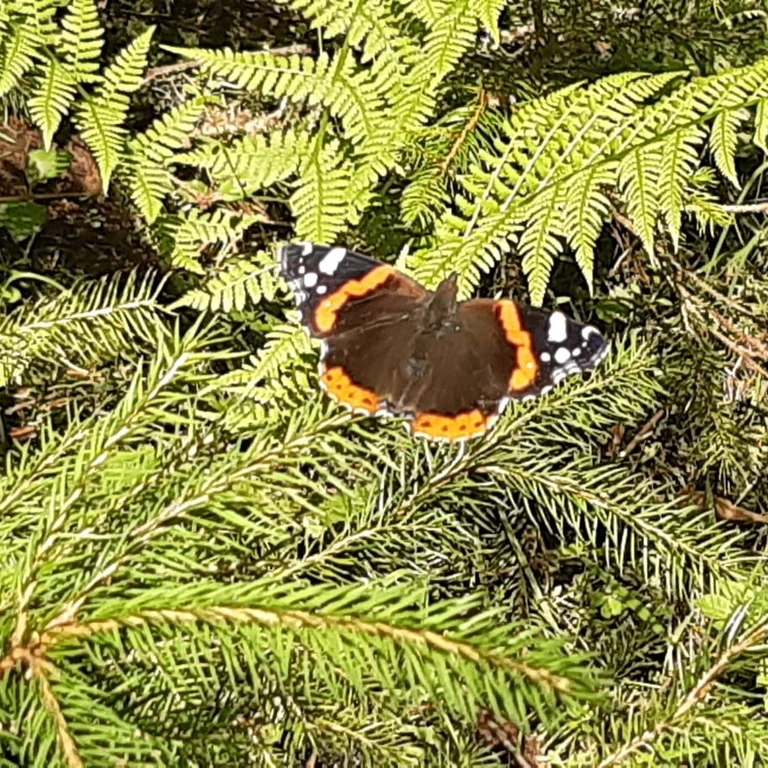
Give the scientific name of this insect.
Vanessa atalanta
